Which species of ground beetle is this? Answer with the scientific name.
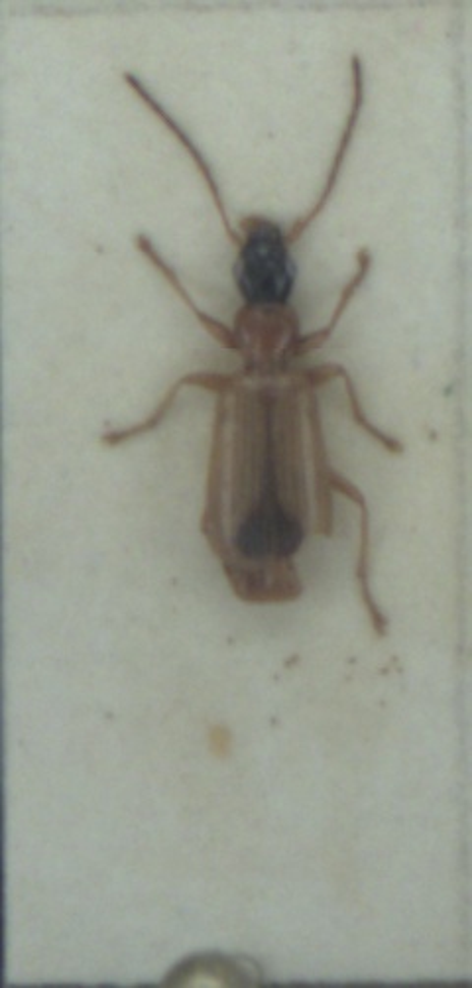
Demetrias monostigma
